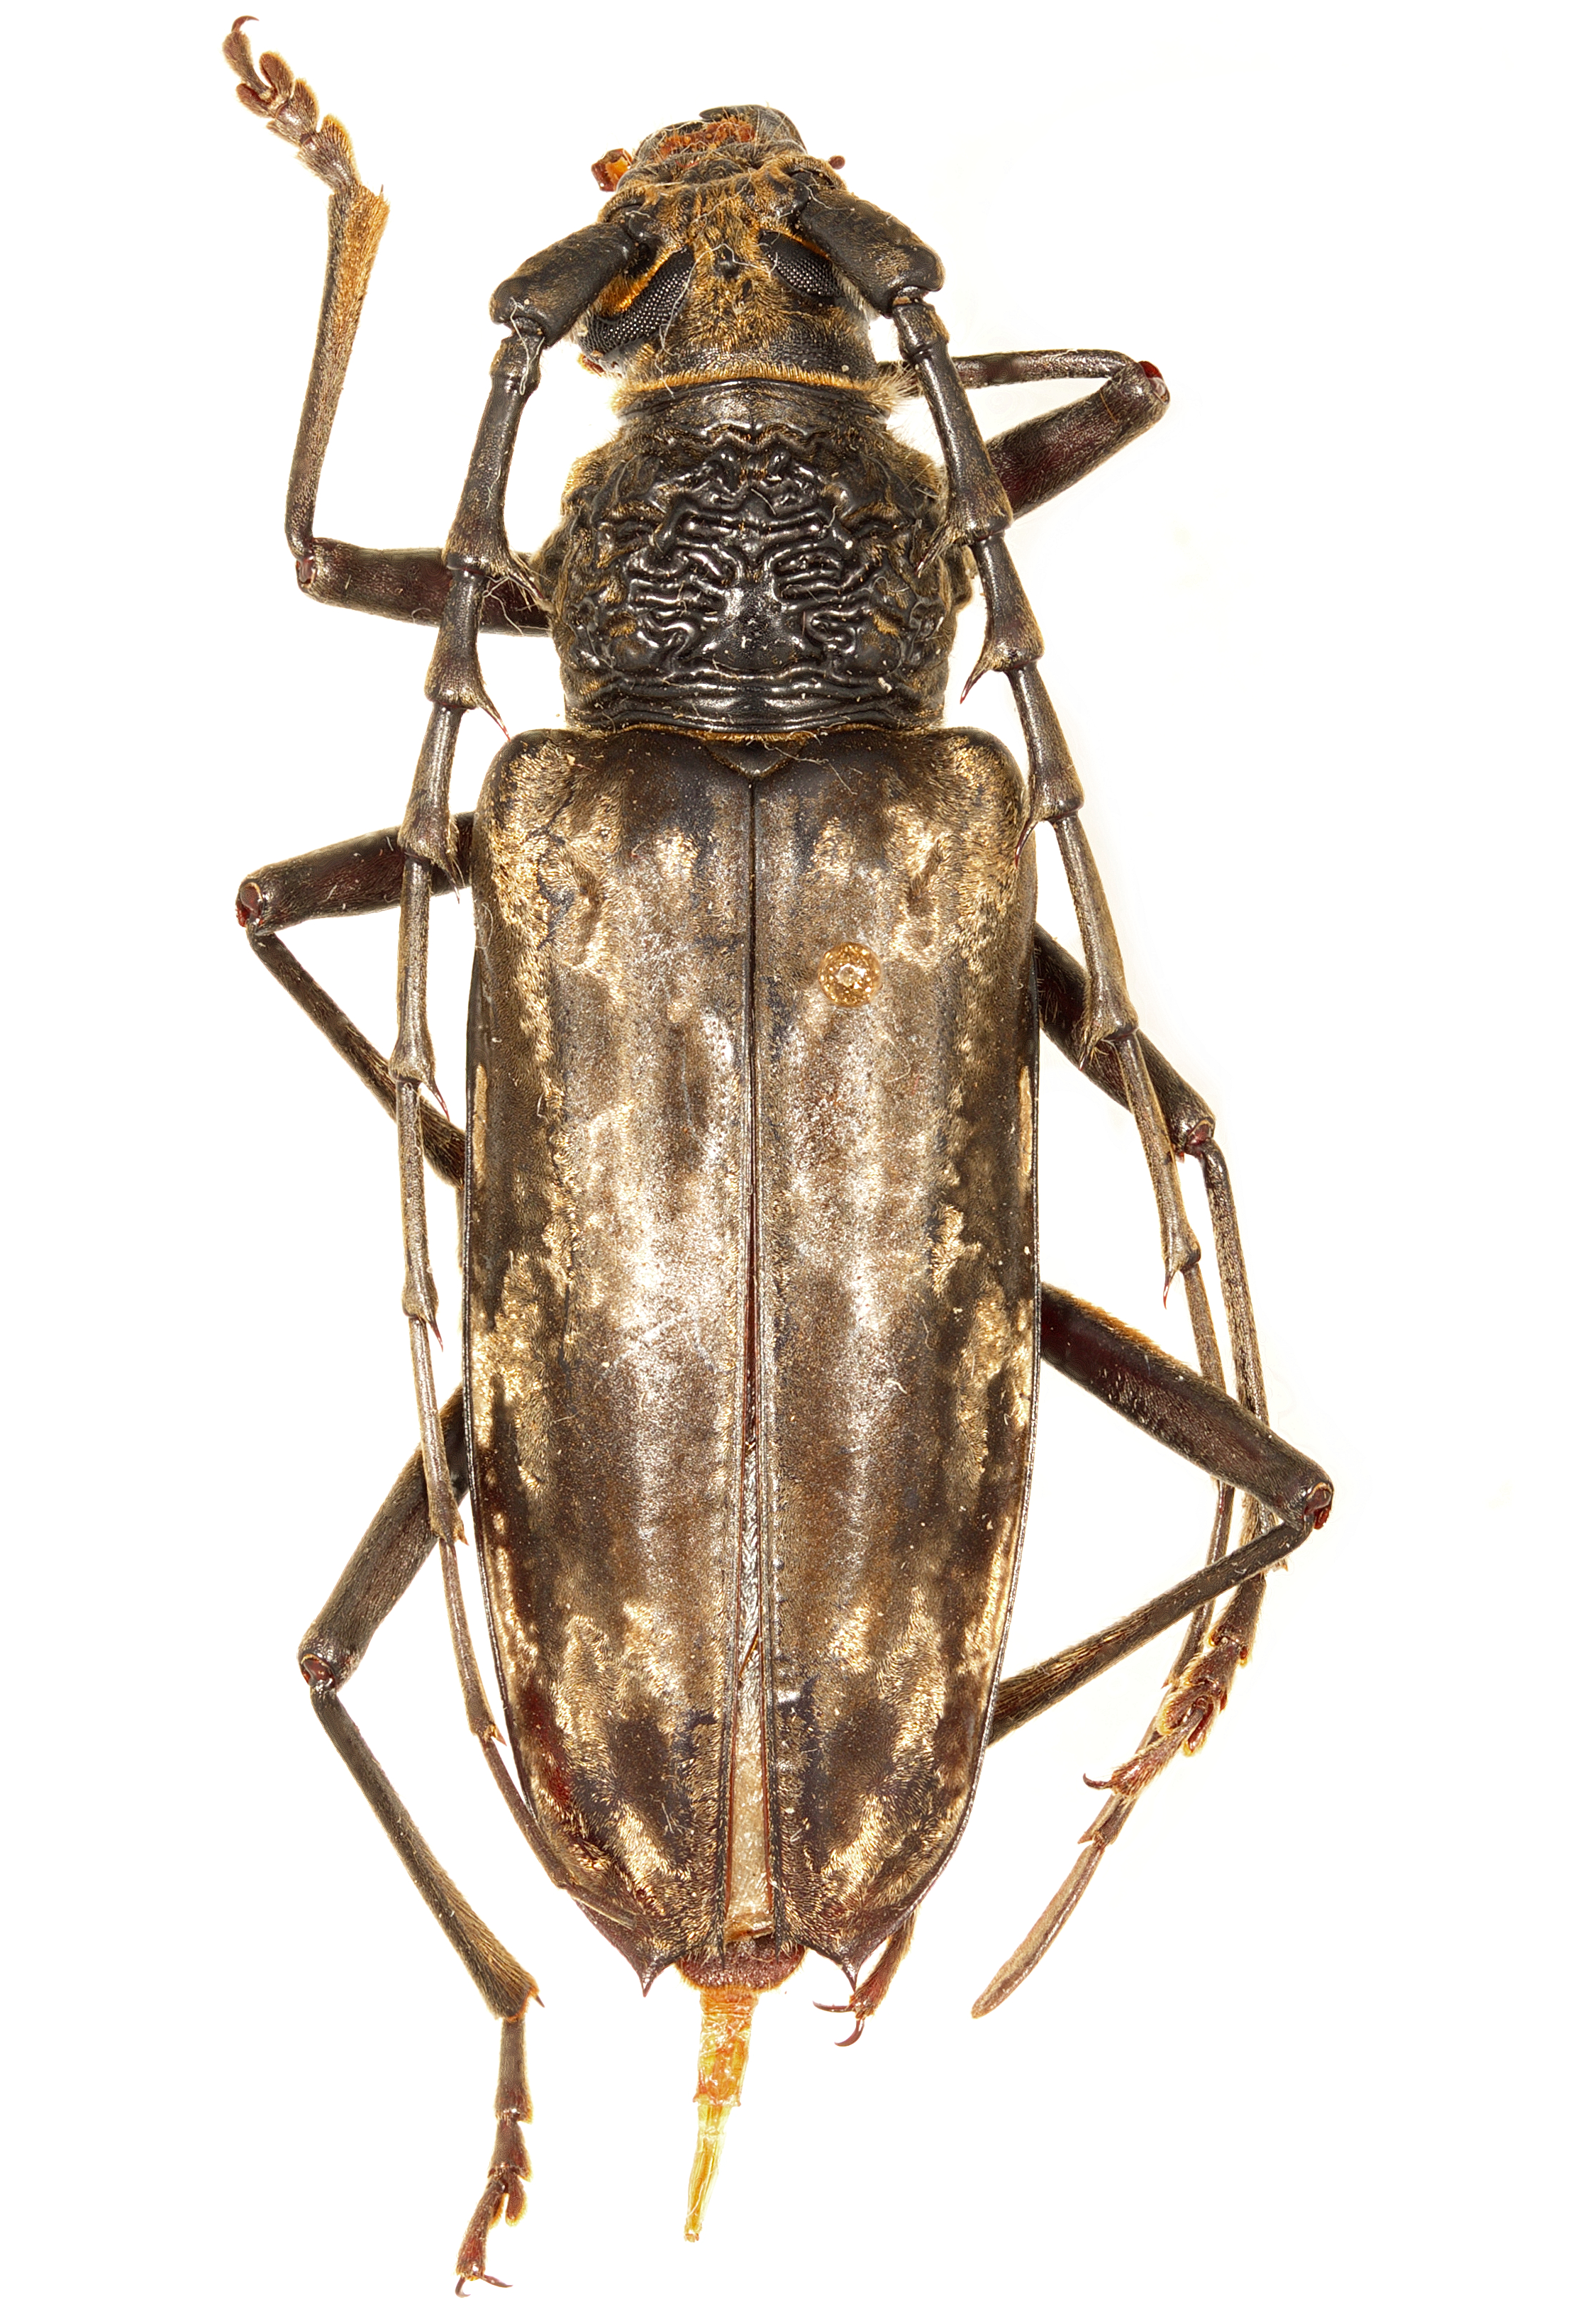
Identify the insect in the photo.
Trirachys orientalis
